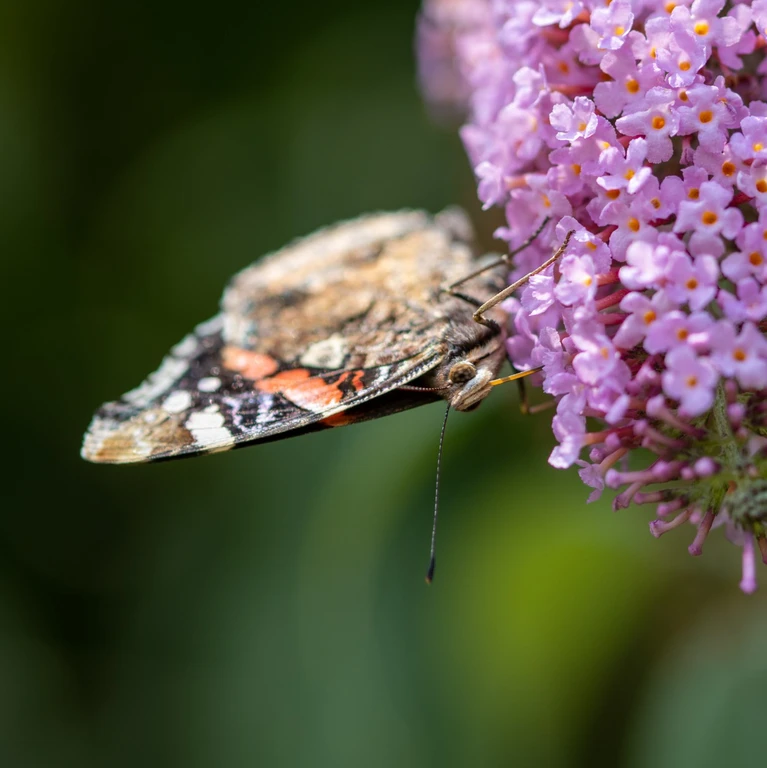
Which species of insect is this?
Vanessa atalanta
